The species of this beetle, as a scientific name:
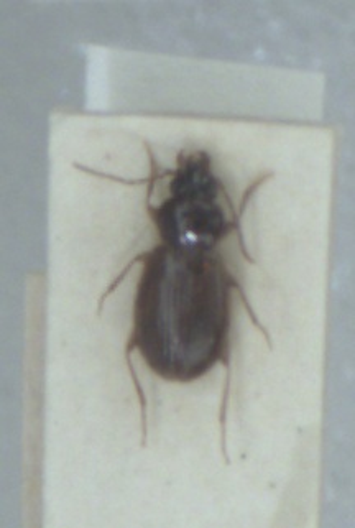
Trechus obtusus
